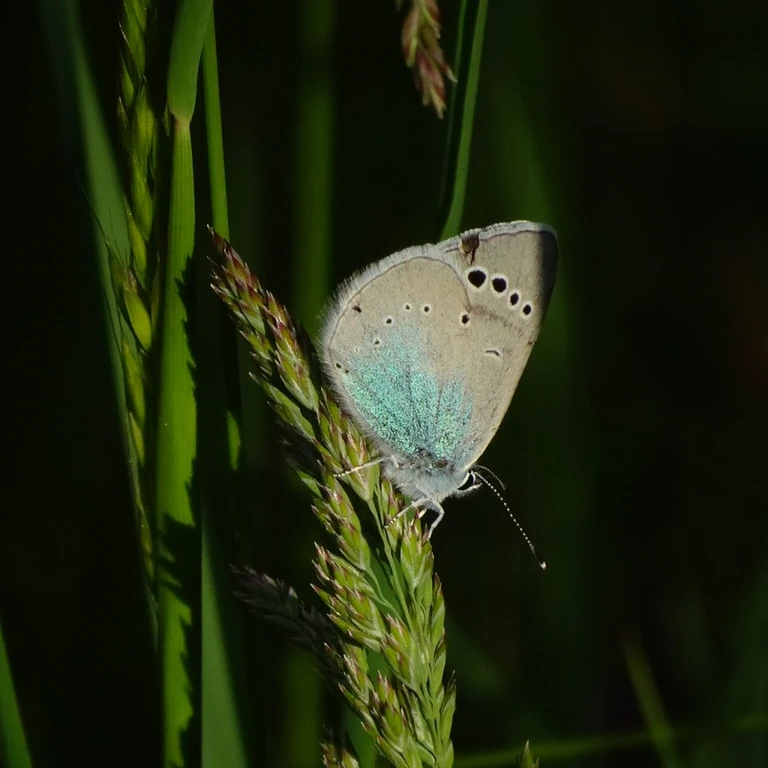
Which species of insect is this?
Glaucopsyche alexis
